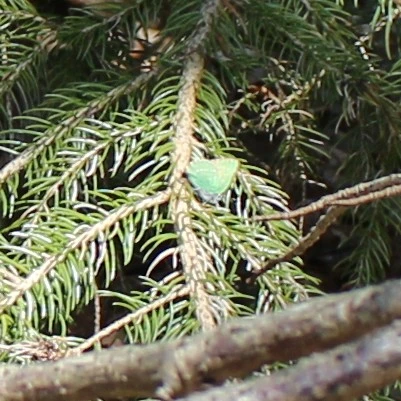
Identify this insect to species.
Callophrys rubi
